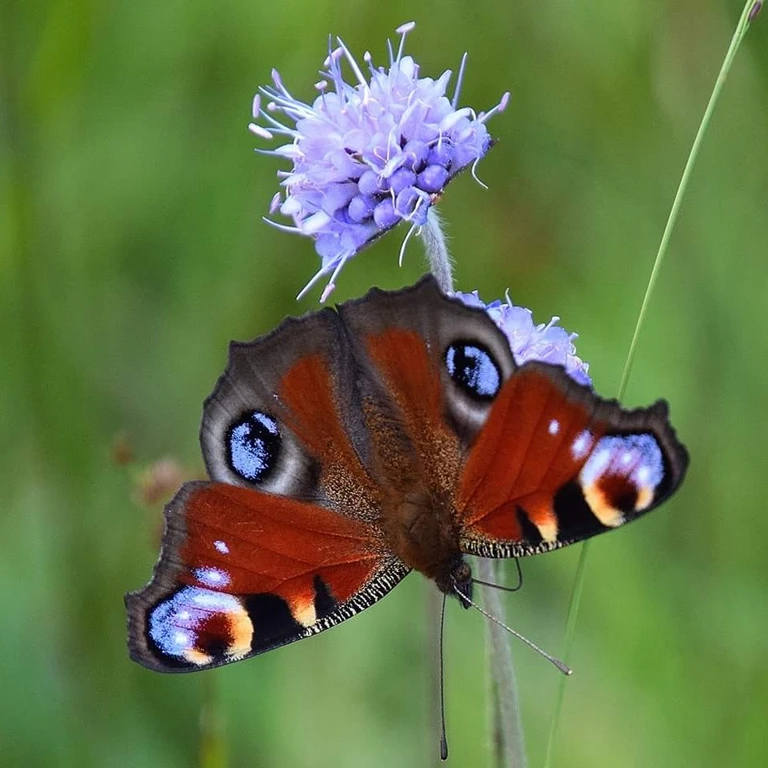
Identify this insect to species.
Aglais io
